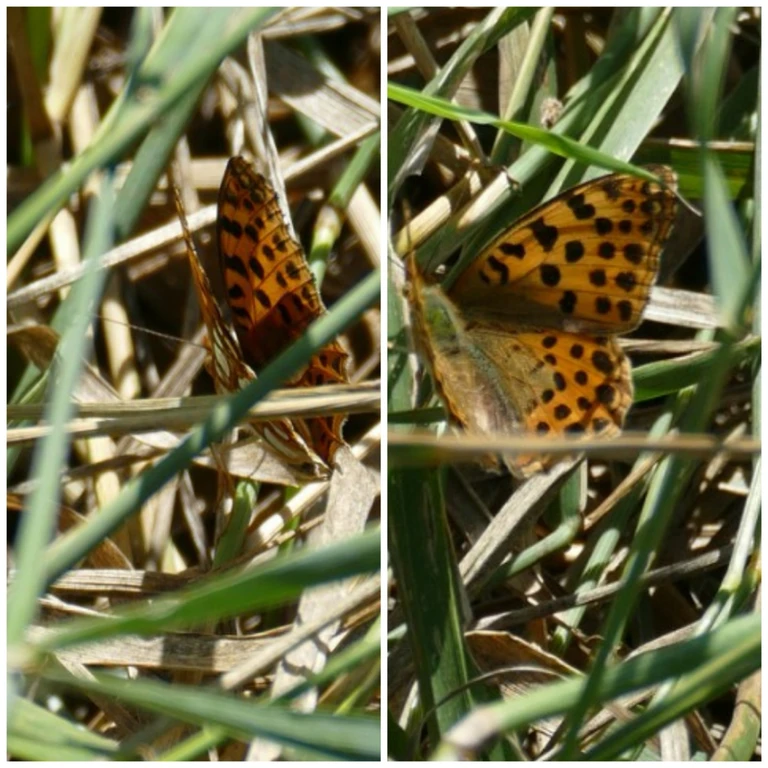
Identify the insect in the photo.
Issoria lathonia
